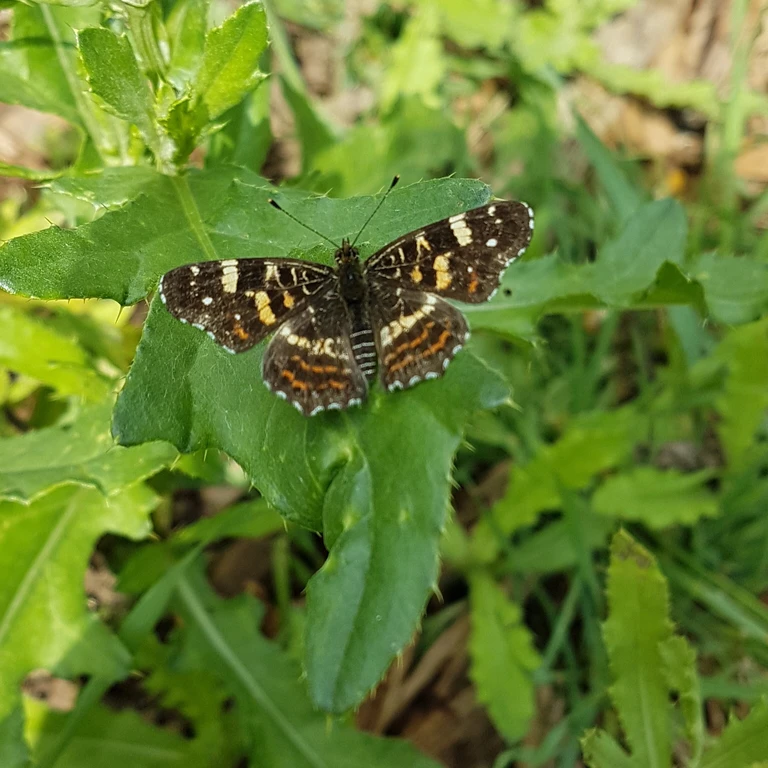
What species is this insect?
Araschnia levana
